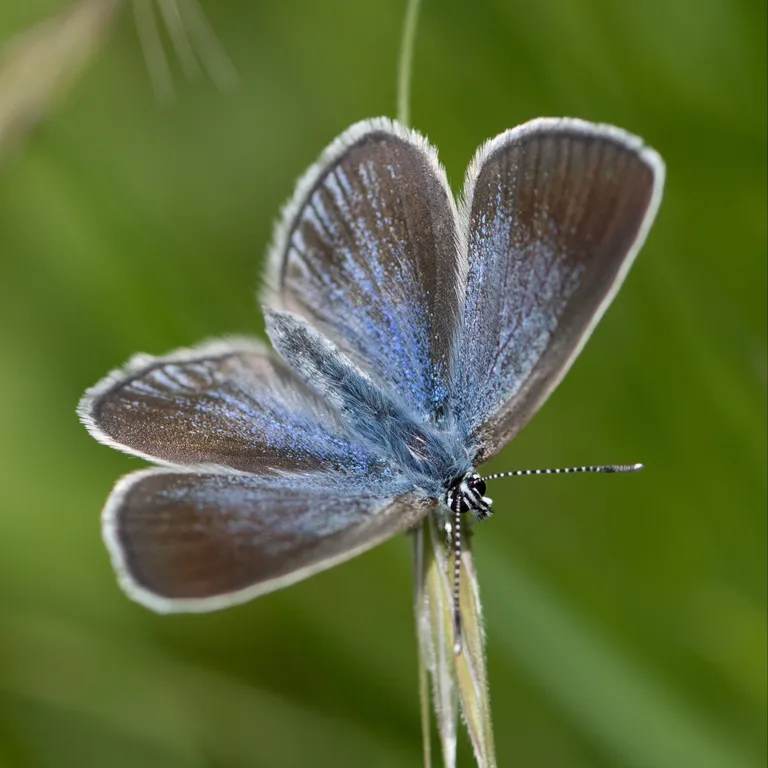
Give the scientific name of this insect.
Glaucopsyche alexis
